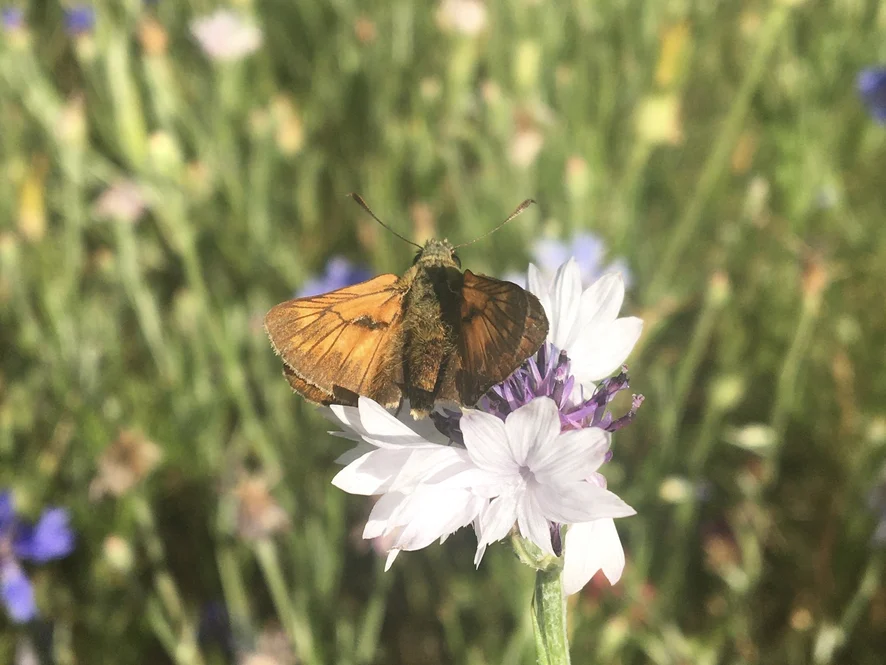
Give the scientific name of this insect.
Ochlodes sylvanus (also Ochlodes venata)
